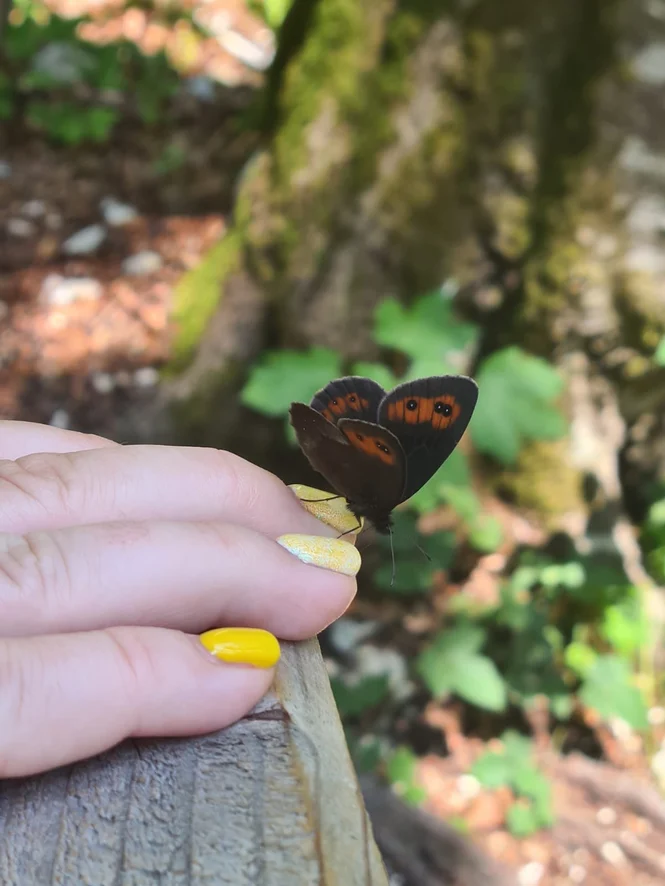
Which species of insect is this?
Erebia aethiops
